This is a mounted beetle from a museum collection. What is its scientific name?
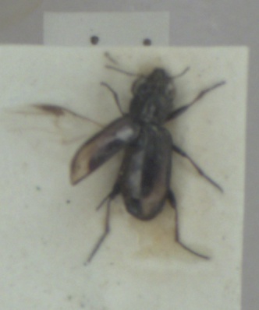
Notiophilus biguttatus
